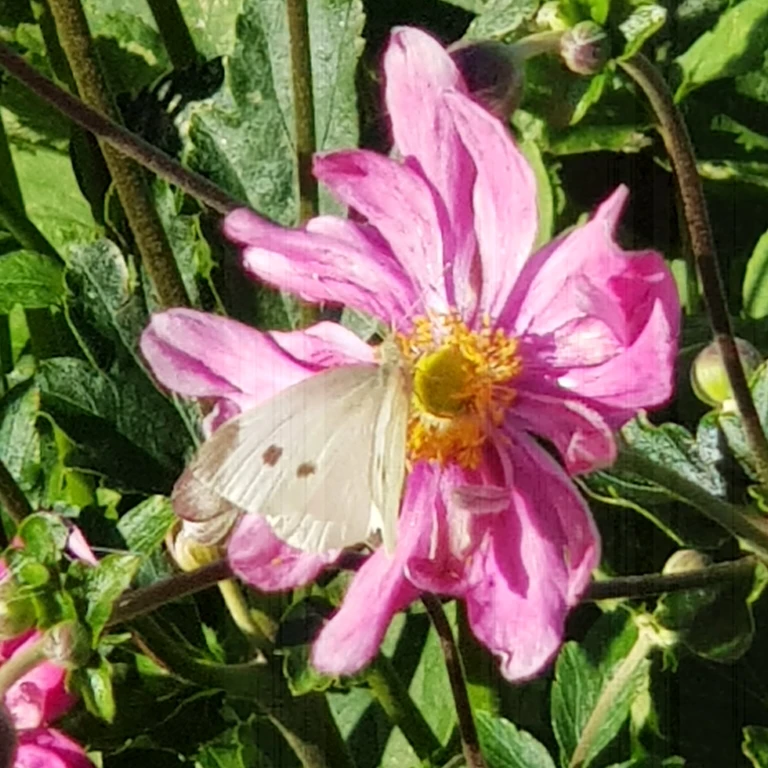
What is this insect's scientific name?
Pieris rapae
